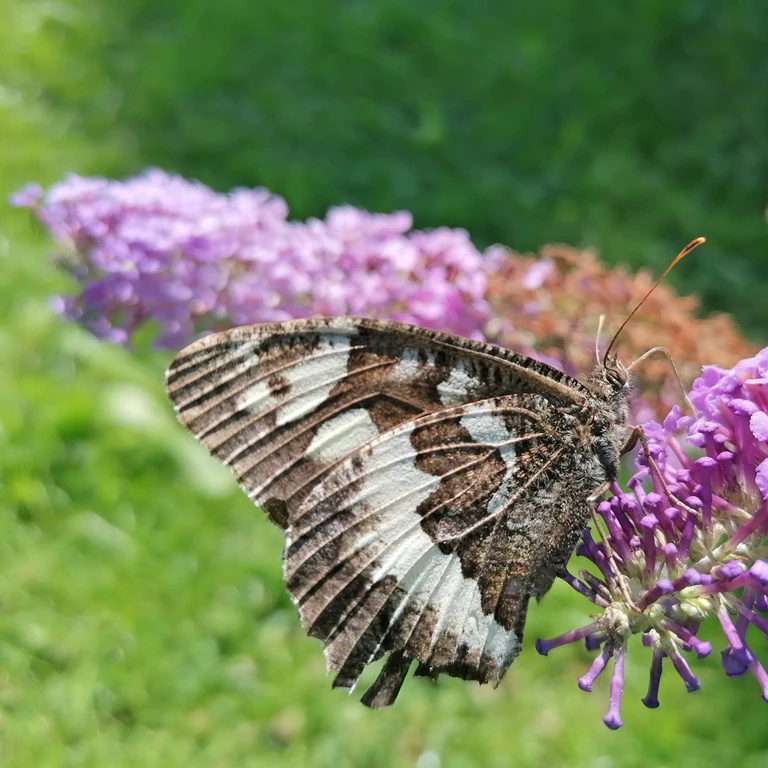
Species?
Brintesia circe
